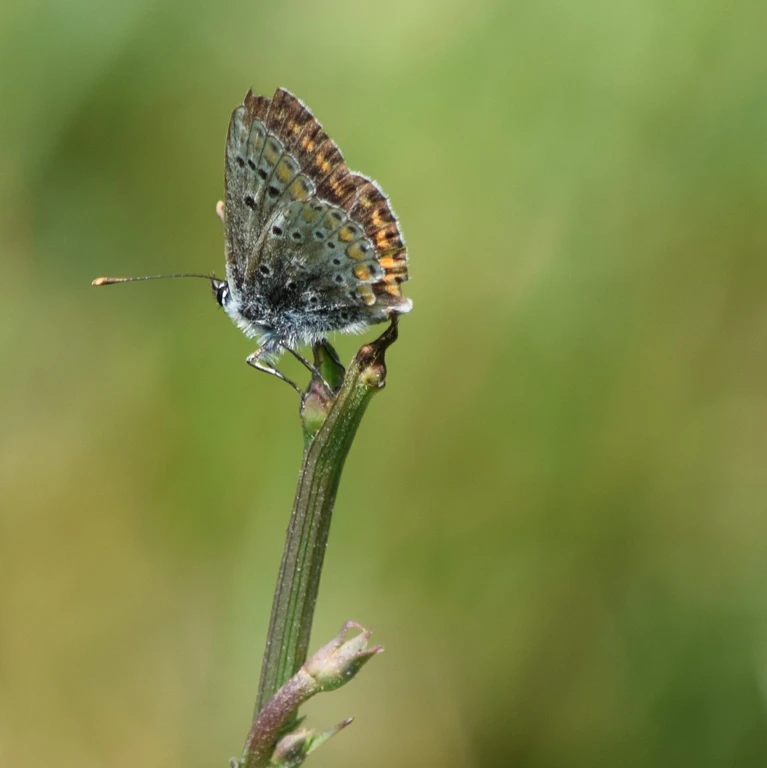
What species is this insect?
Aricia agestis/artaxerxes
